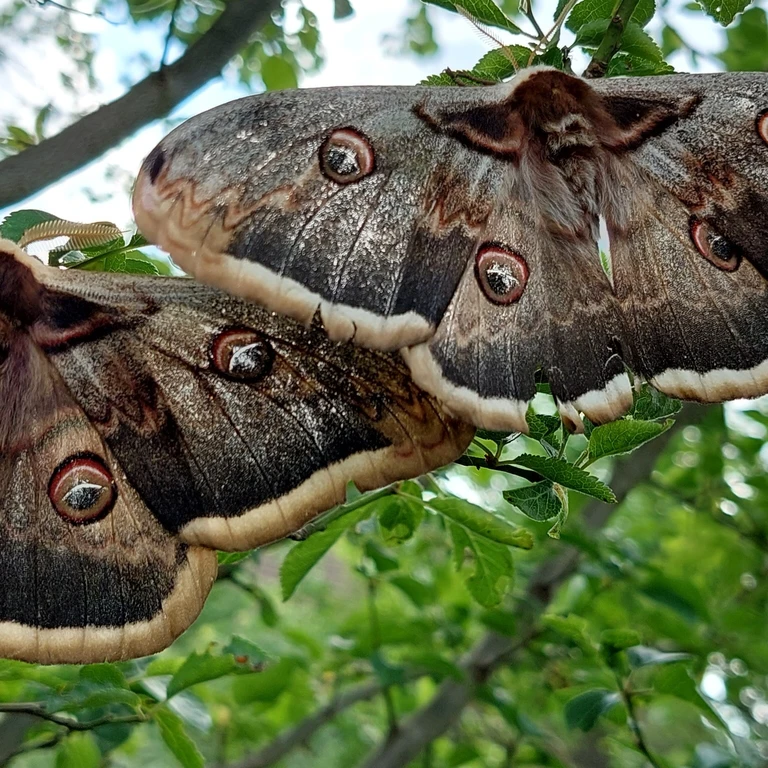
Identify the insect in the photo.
Saturnia pyri
